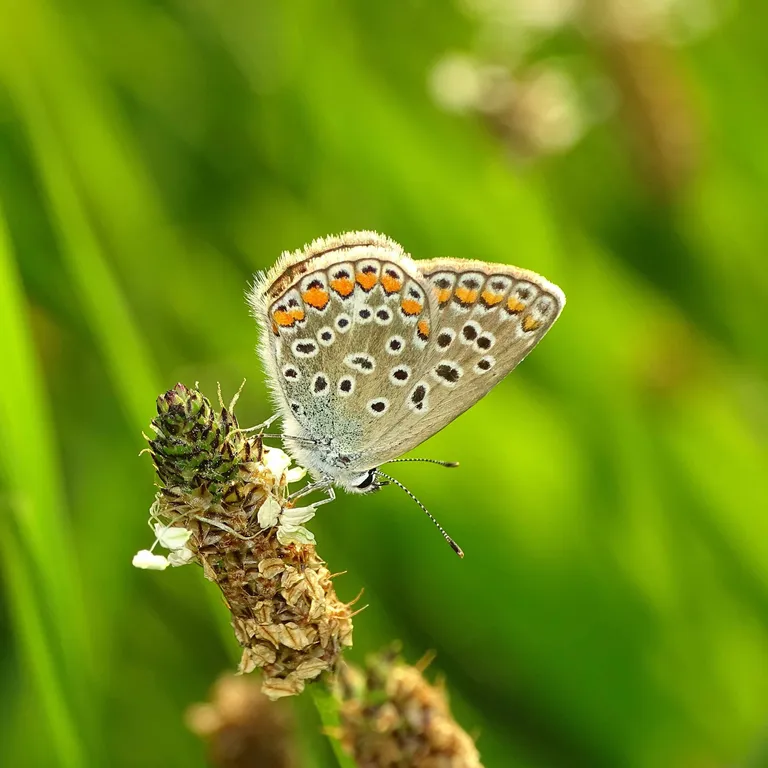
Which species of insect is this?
Polyommatus icarus
